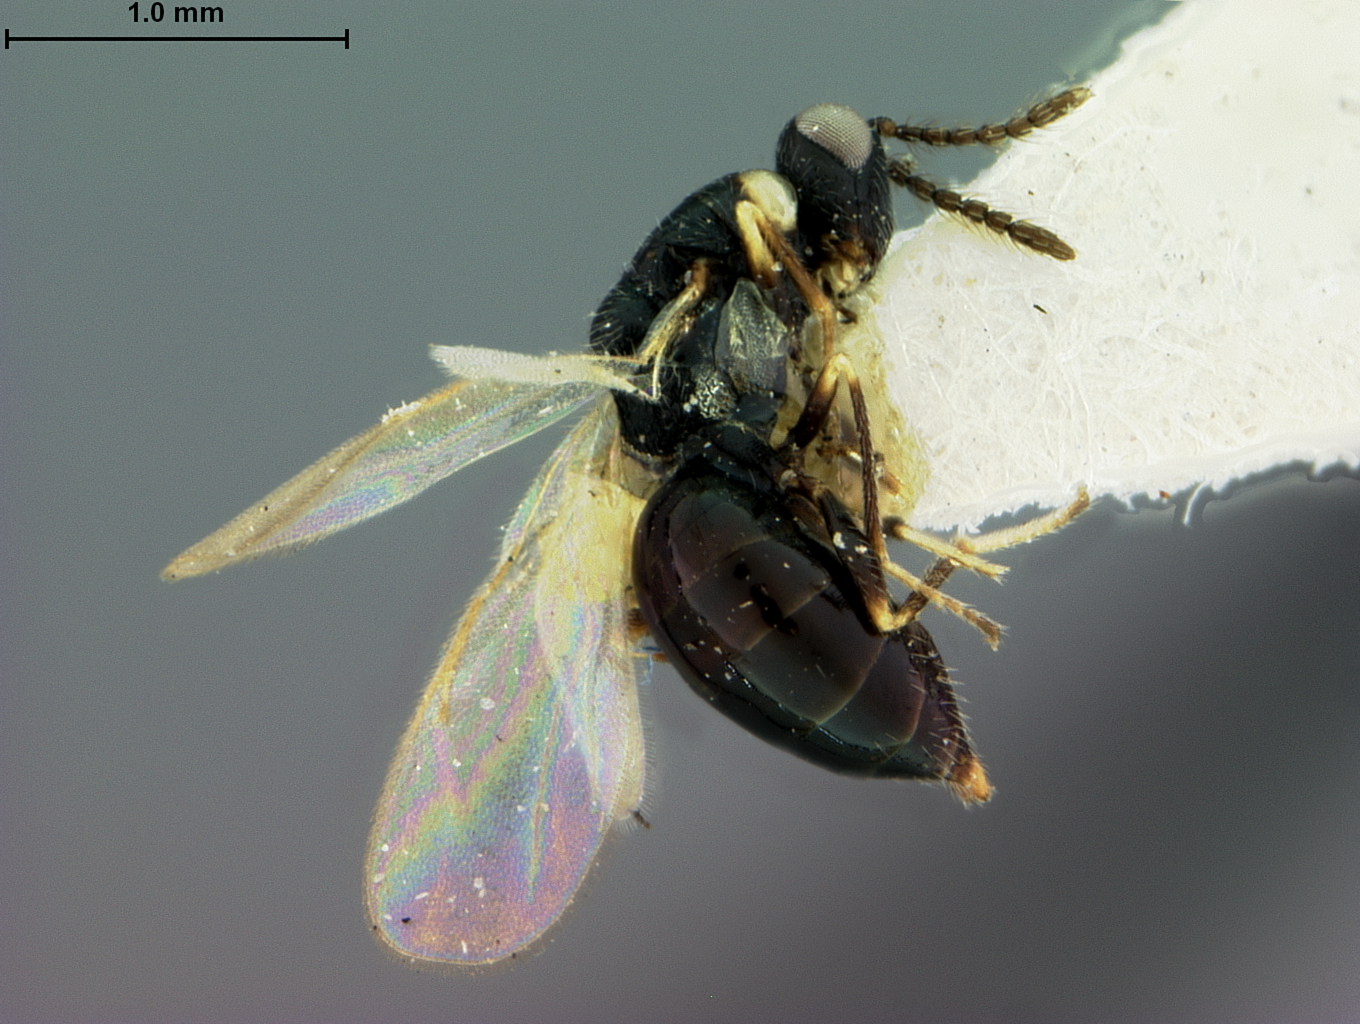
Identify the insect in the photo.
Isosoma albomaculatum
